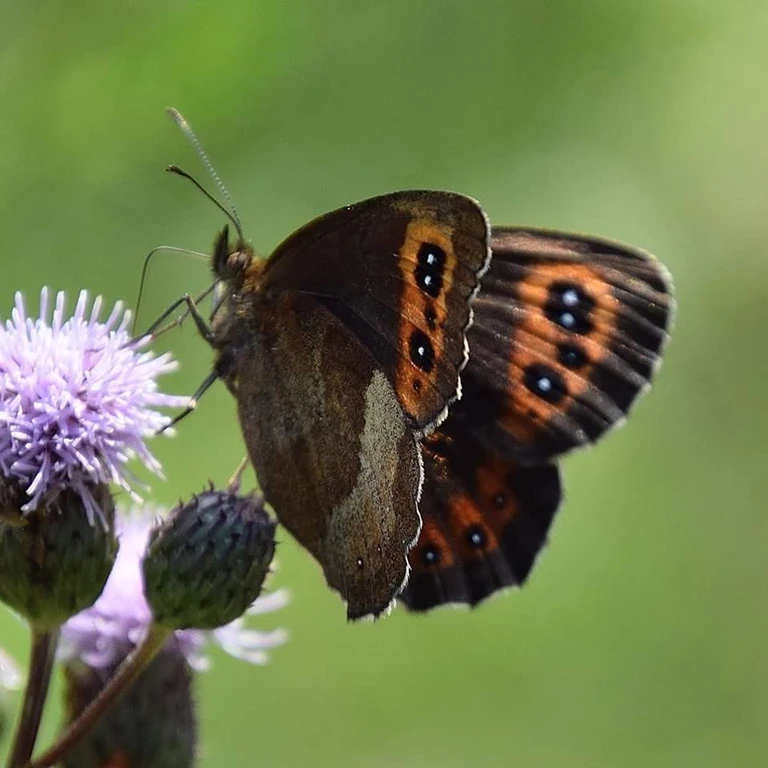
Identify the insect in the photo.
Erebia aethiops
